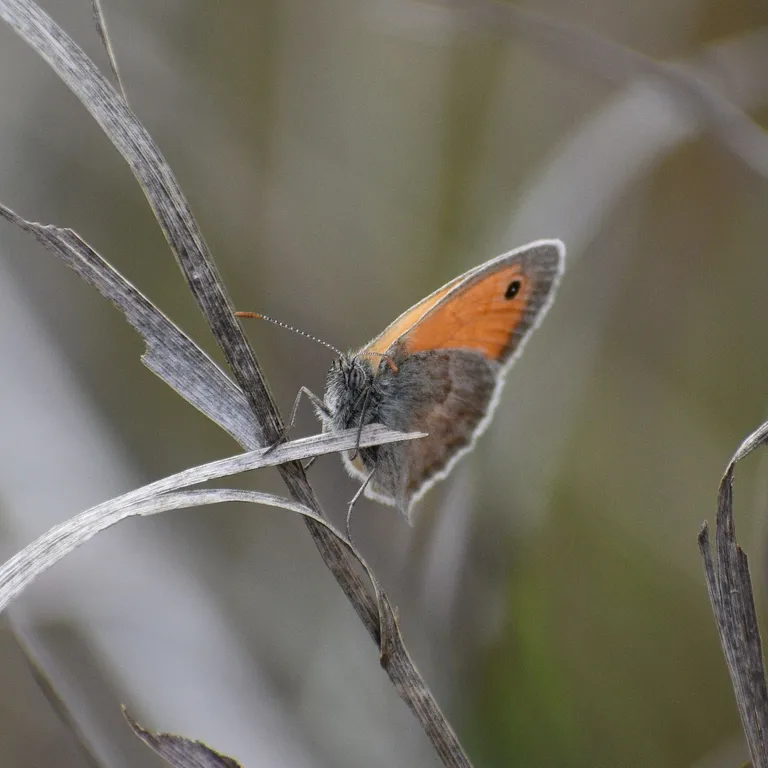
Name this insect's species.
Coenonympha pamphilus
